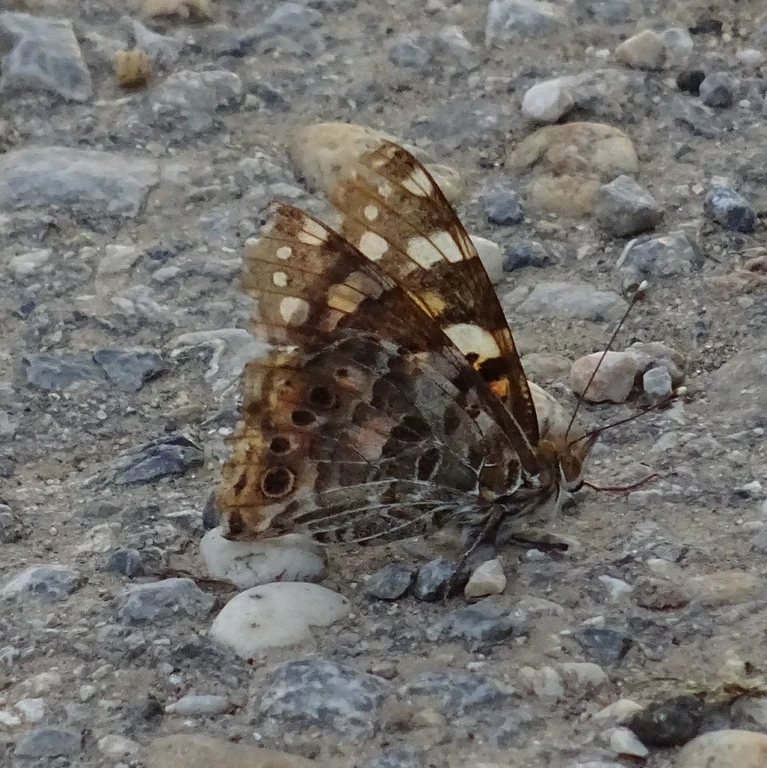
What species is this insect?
Vanessa cardui
